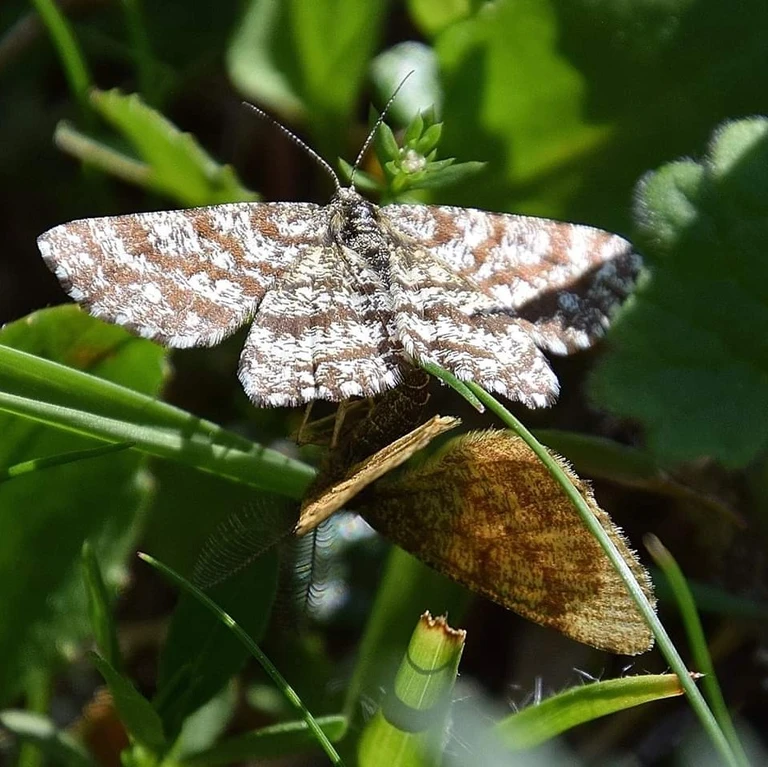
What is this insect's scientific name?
Ematurga atomaria
